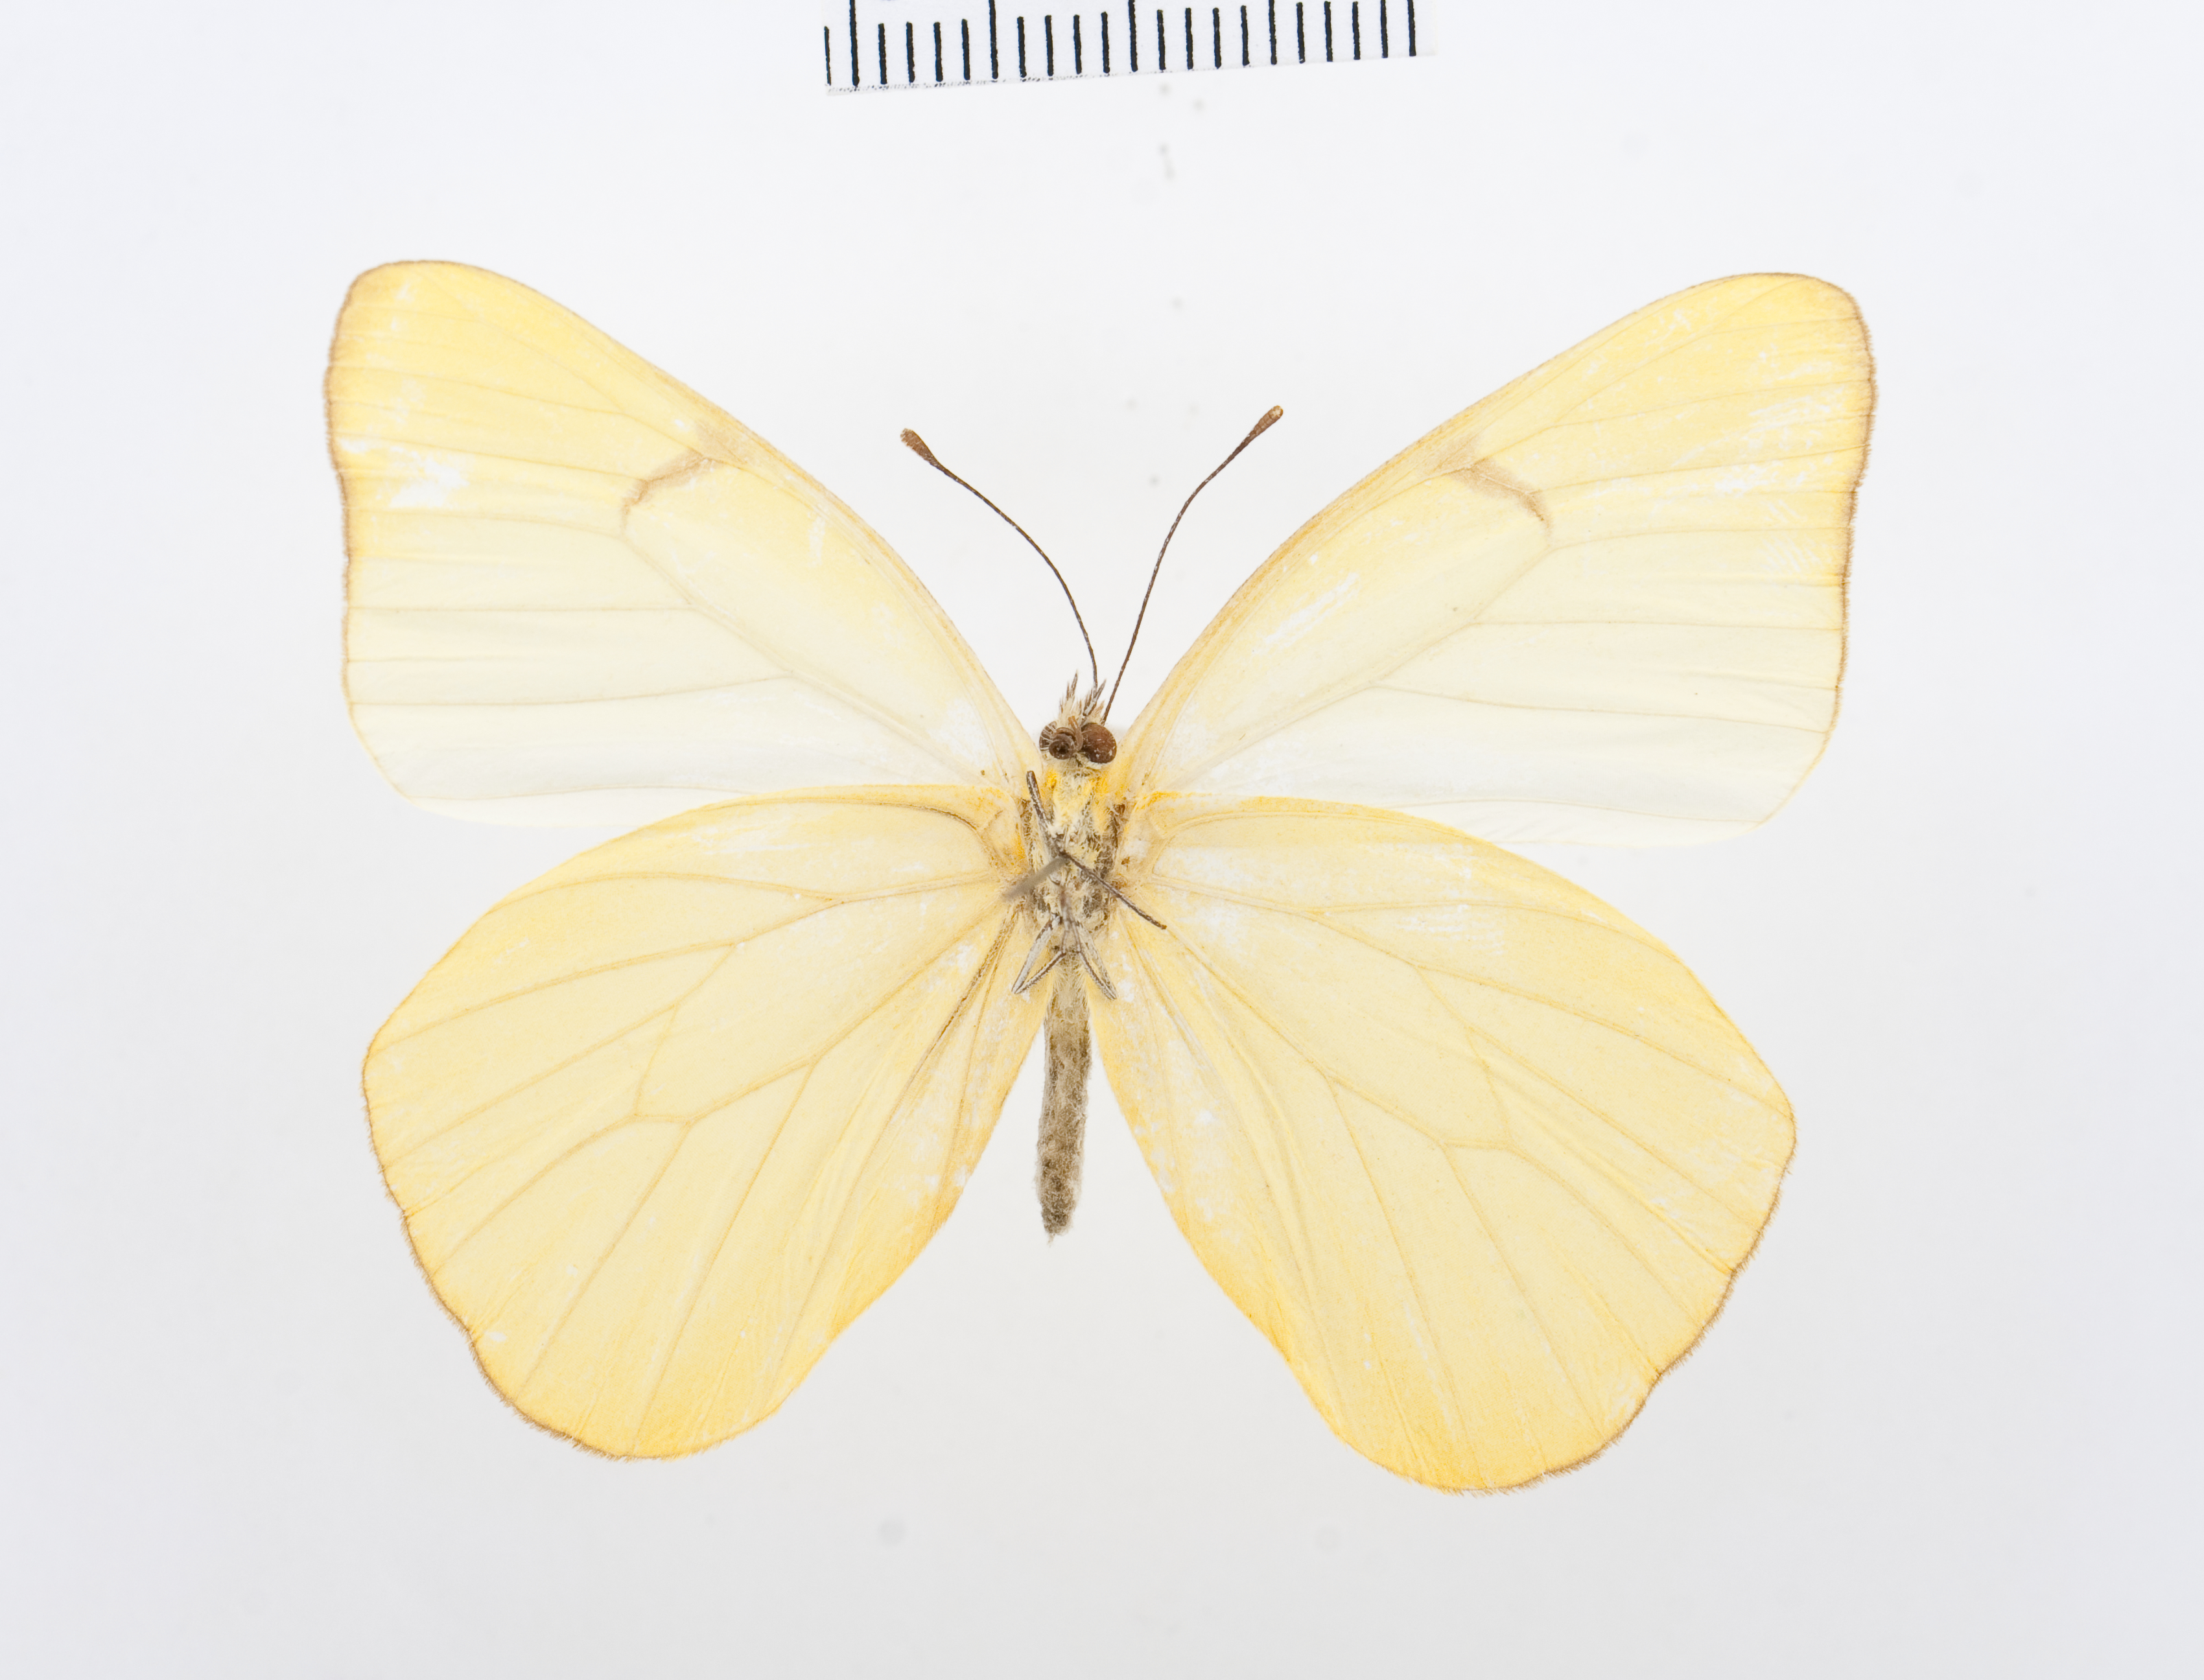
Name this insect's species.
Melete lycimnia
